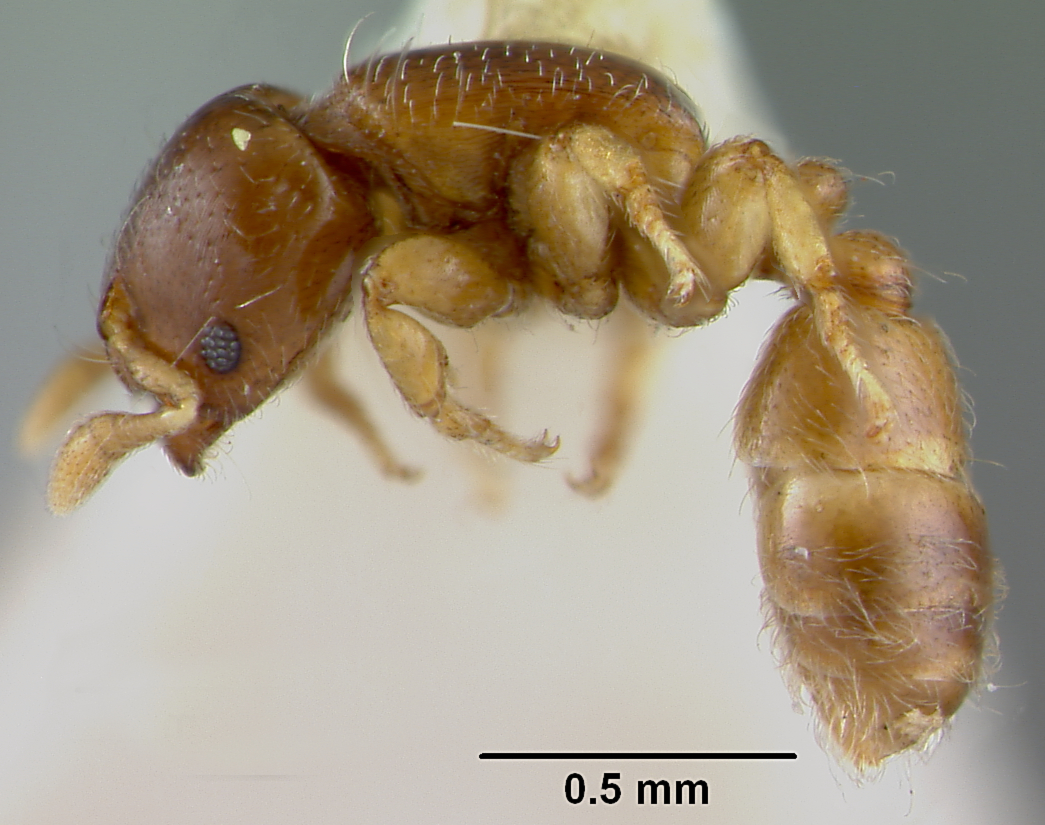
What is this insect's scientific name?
Rhopalomastix janeti
